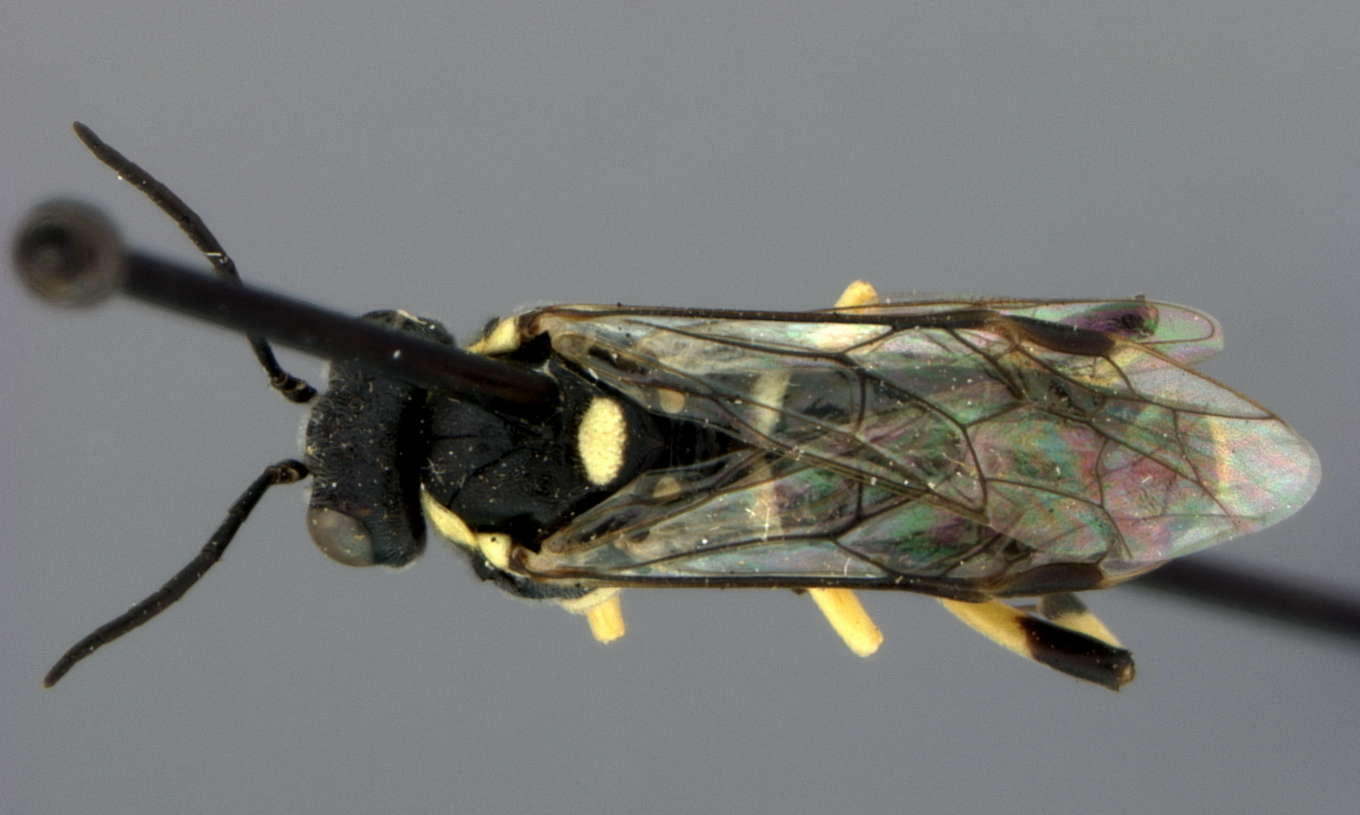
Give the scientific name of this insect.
Macrophya senacca
